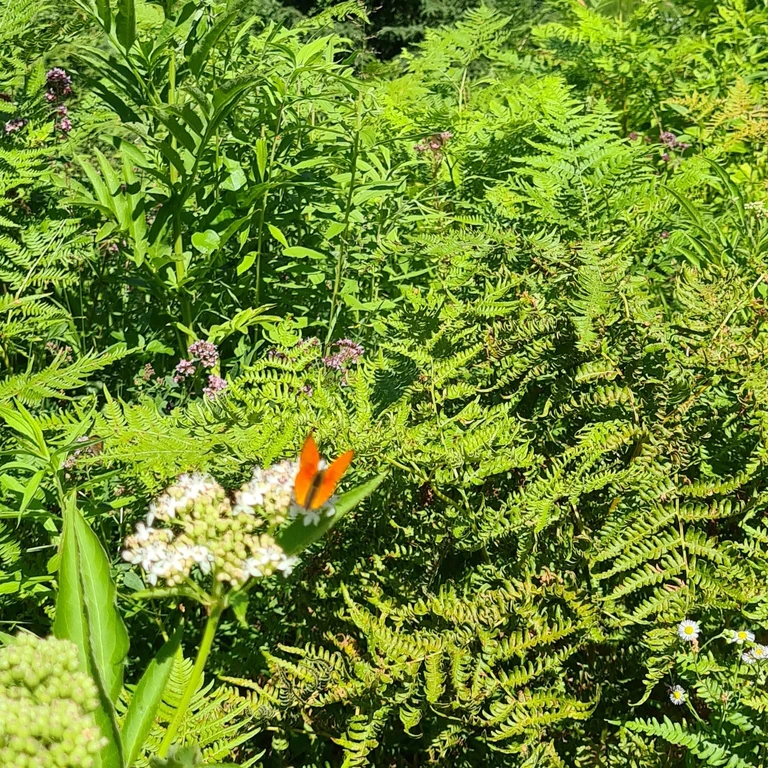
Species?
Lycaena virgaureae
